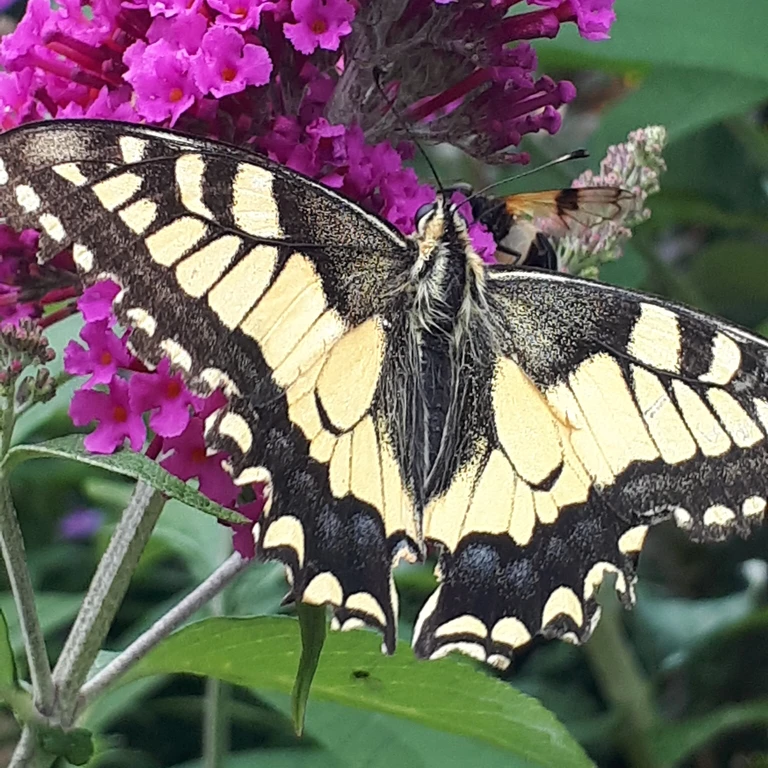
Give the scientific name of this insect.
Papilio machaon
